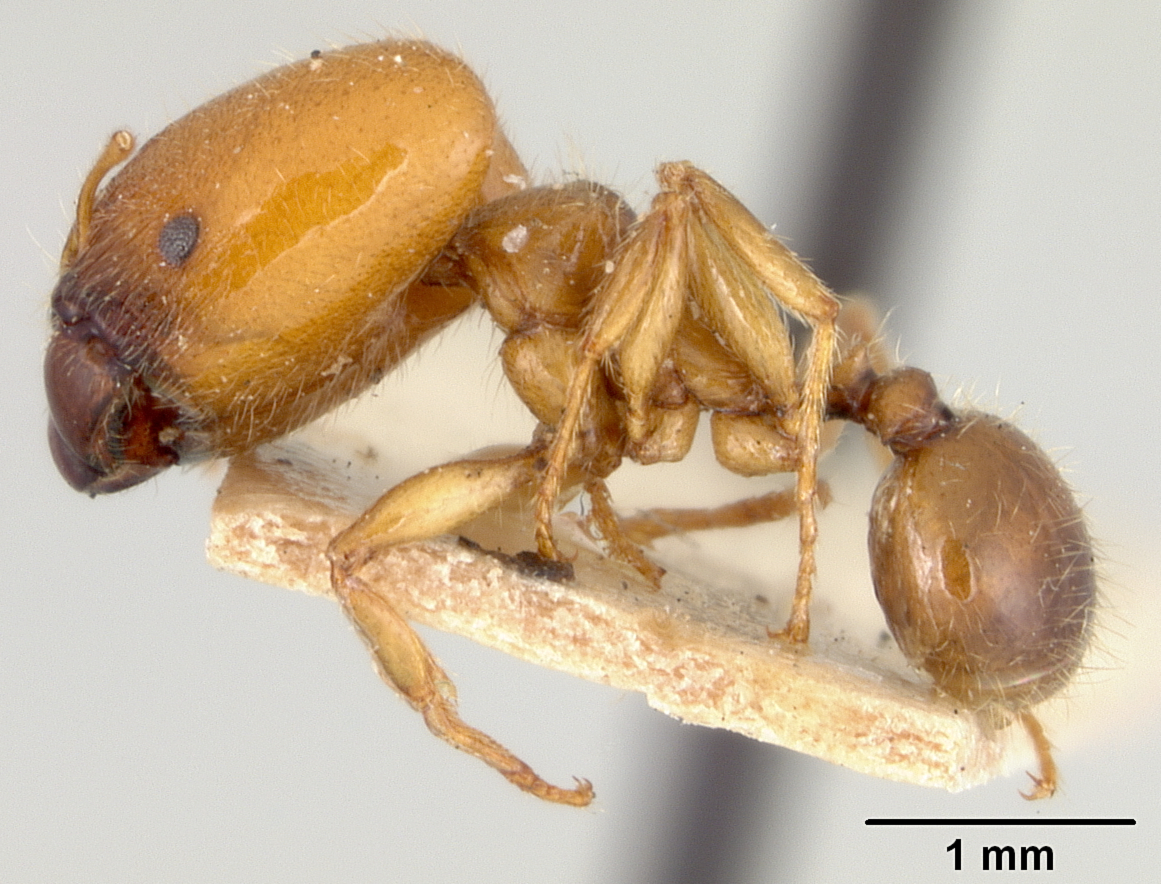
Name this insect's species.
Pheidole centeotl
